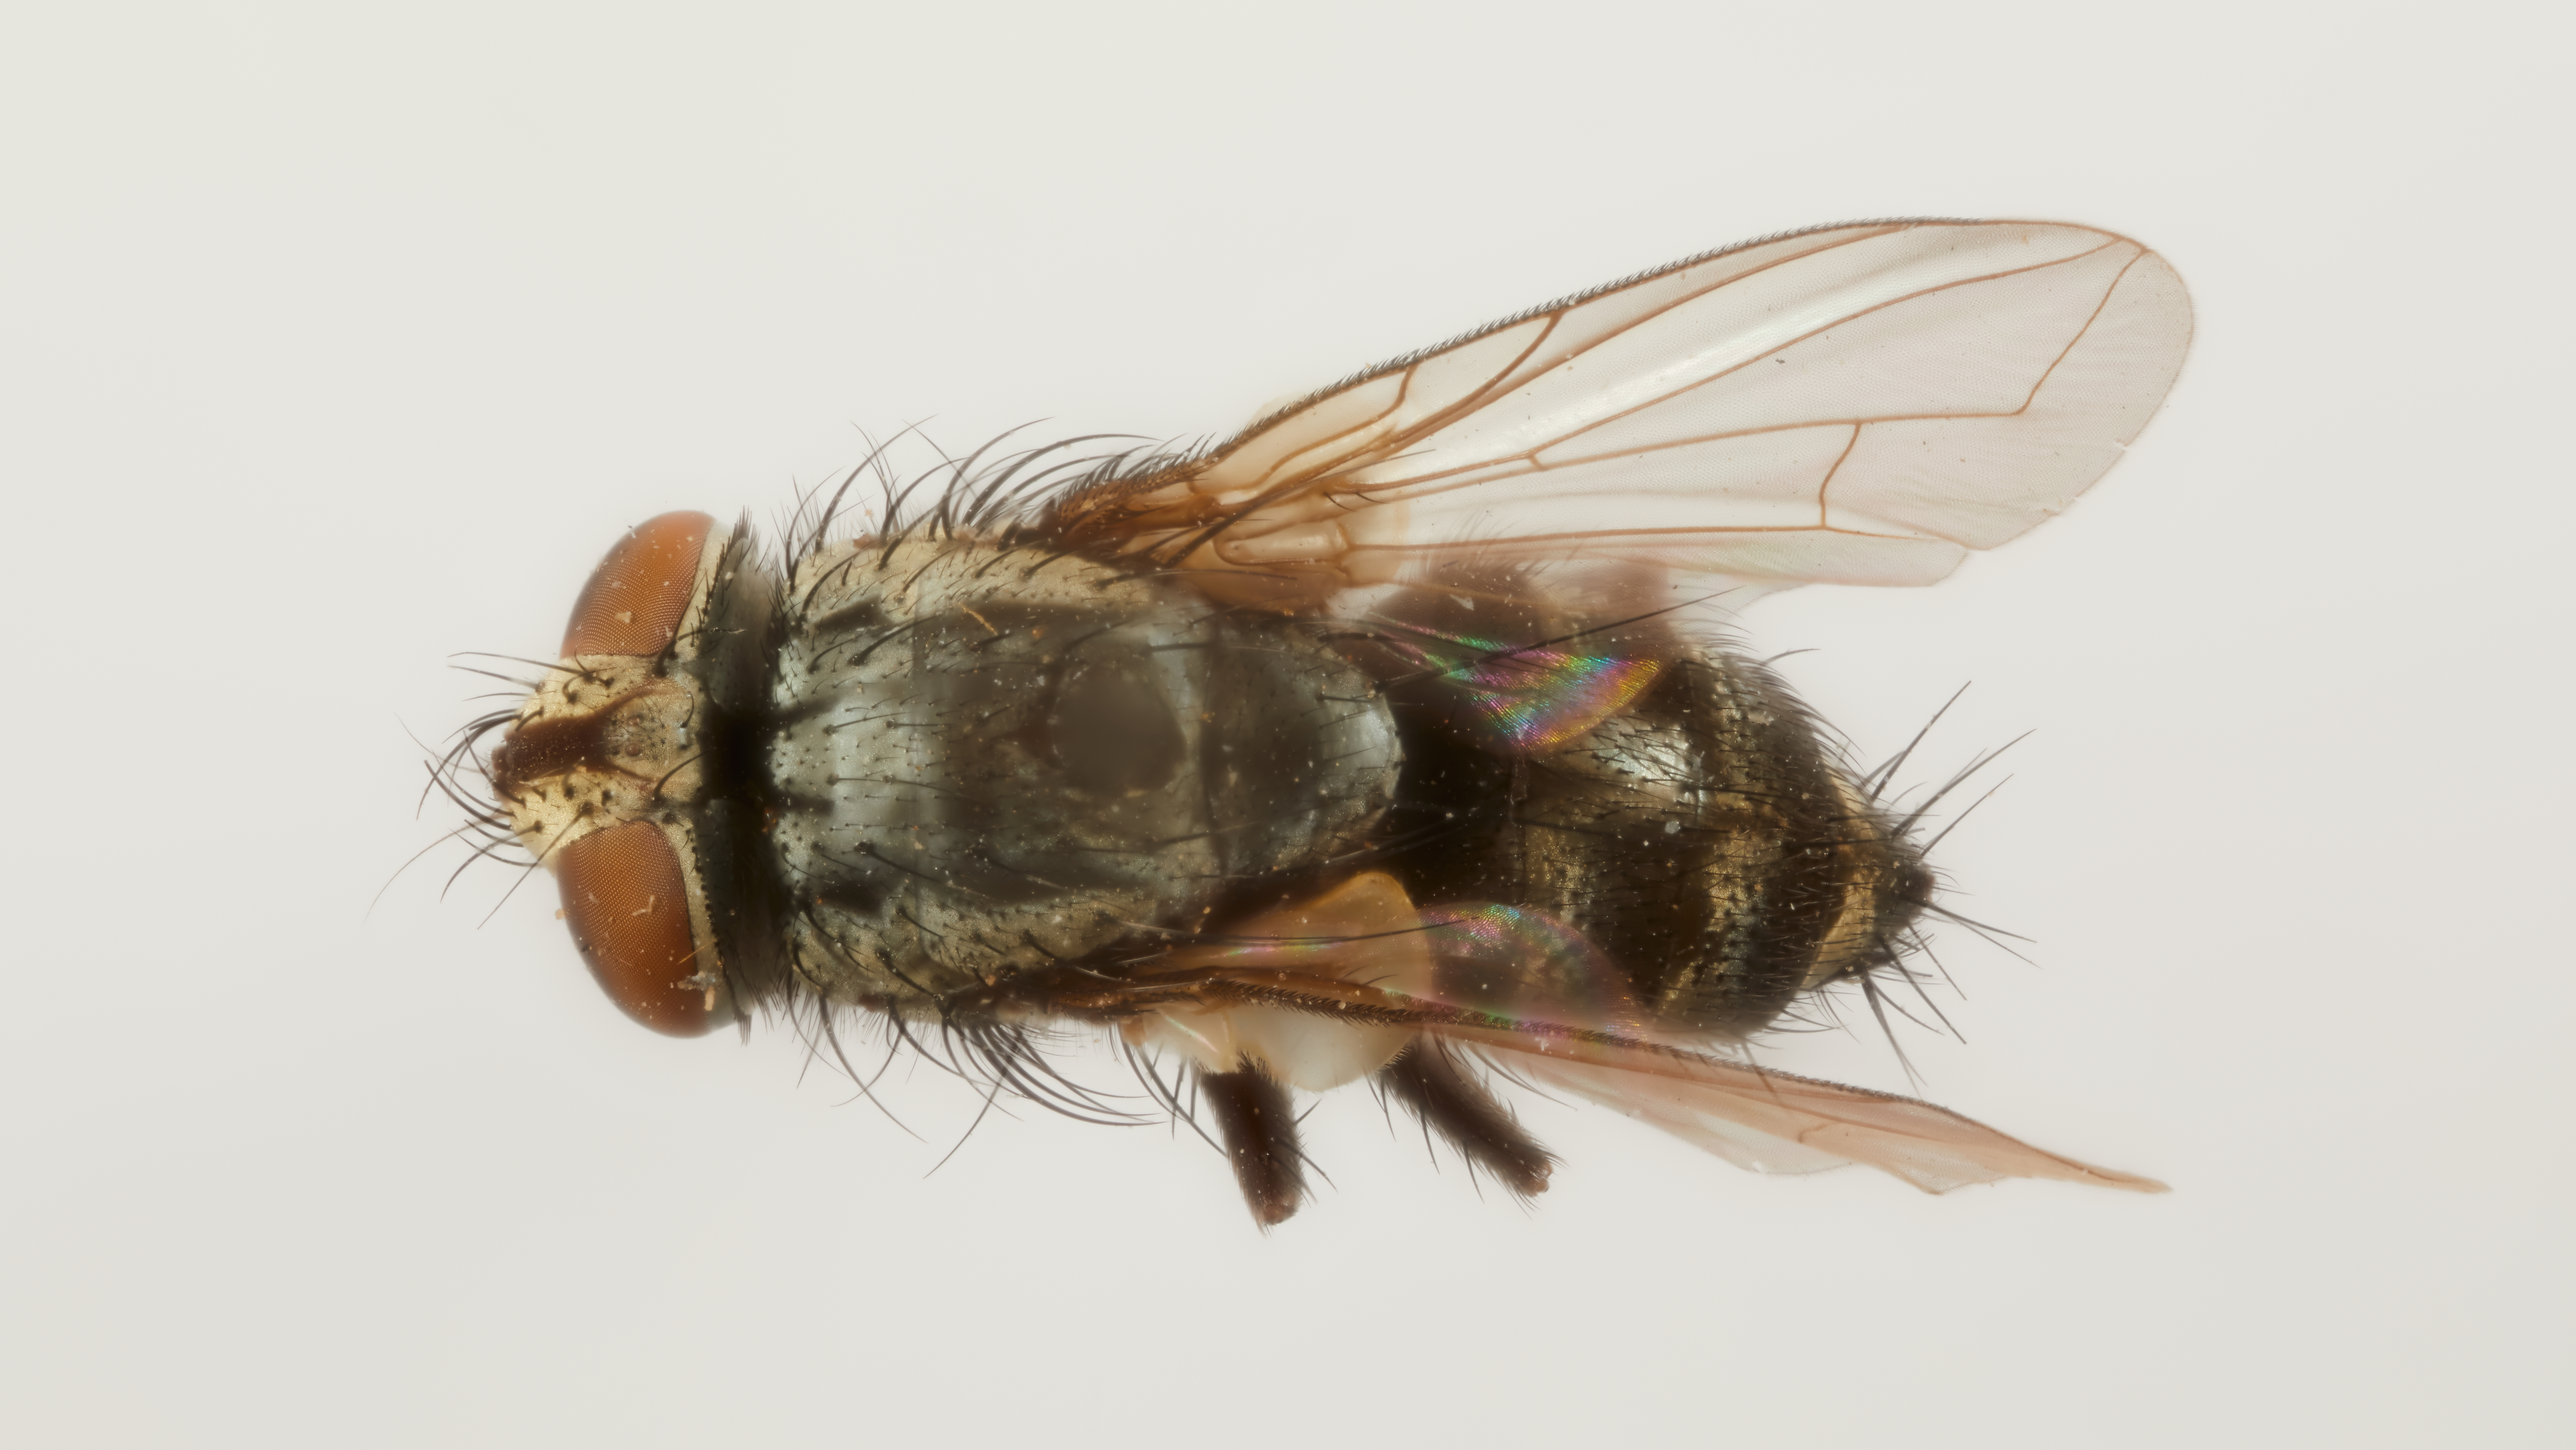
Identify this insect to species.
Austrolydella assimilis
